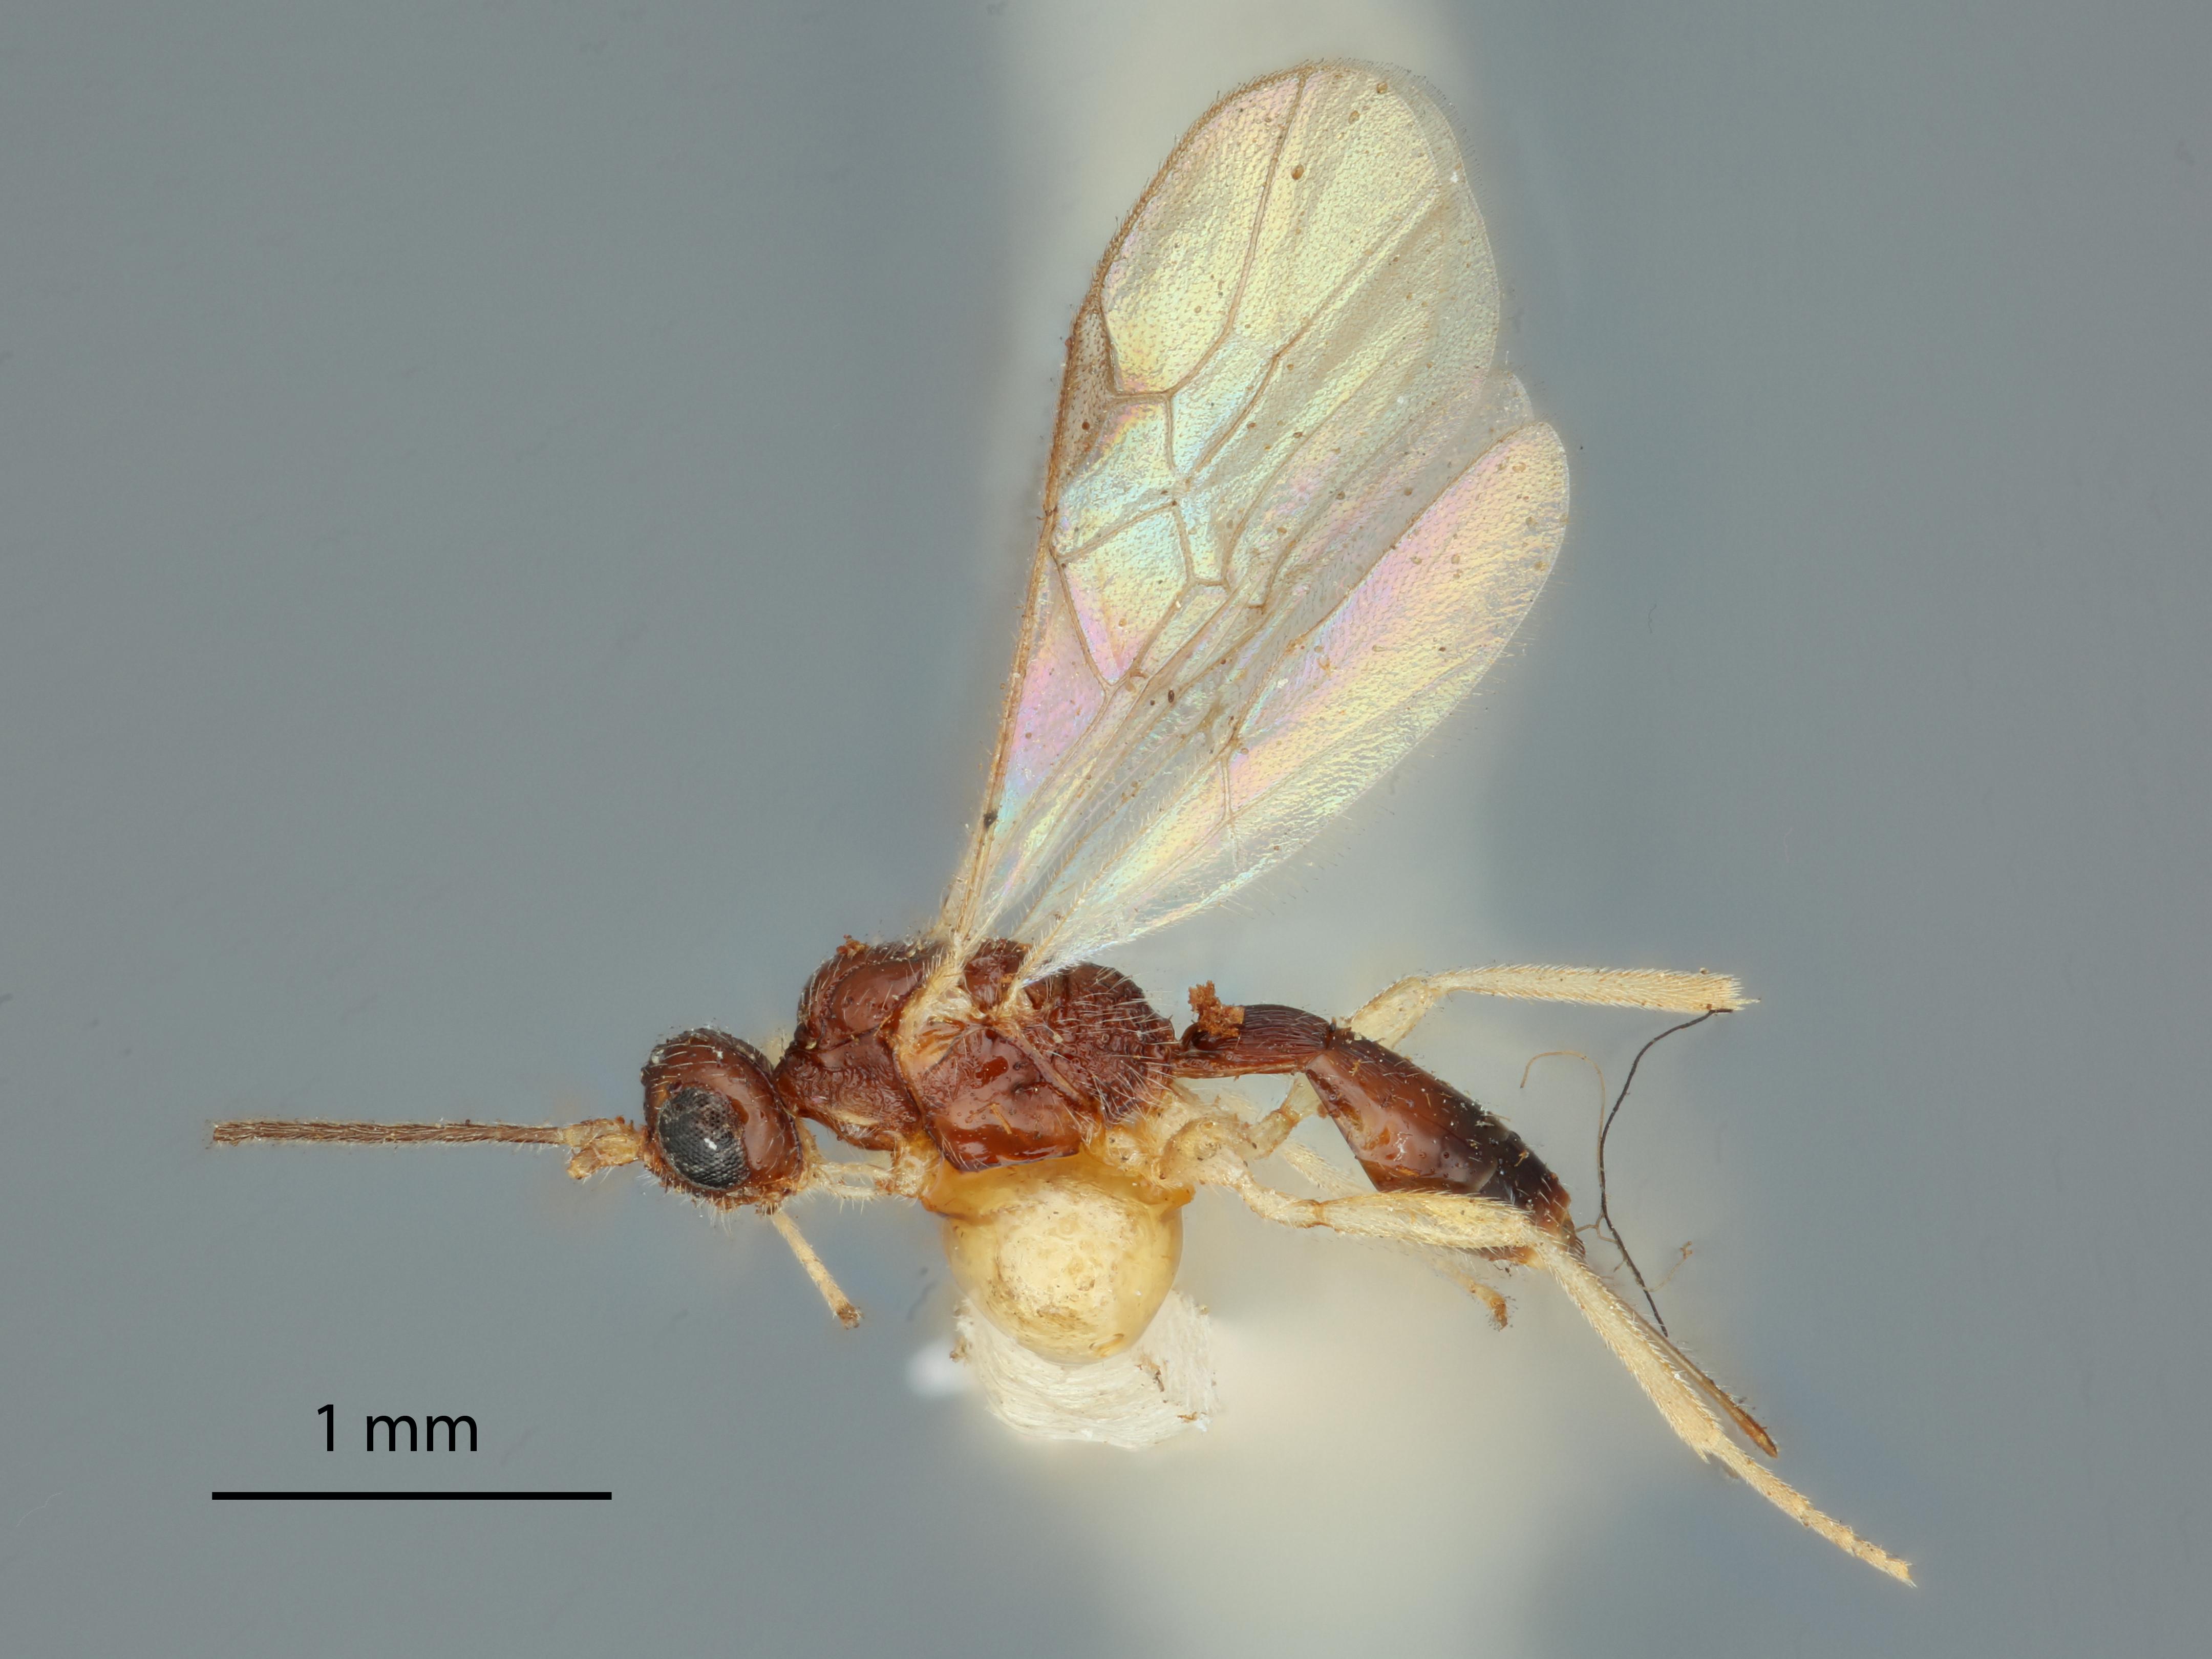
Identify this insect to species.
Rhysipolis orchesiae
